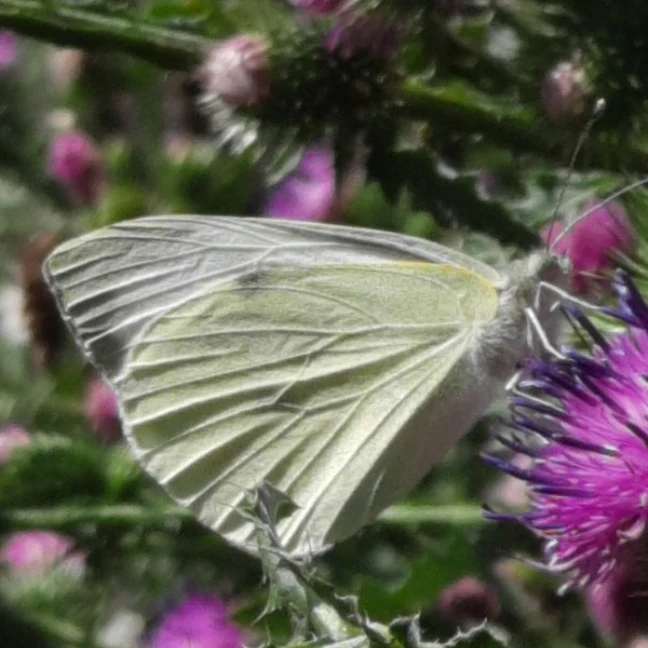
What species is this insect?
Pieris brassicae
